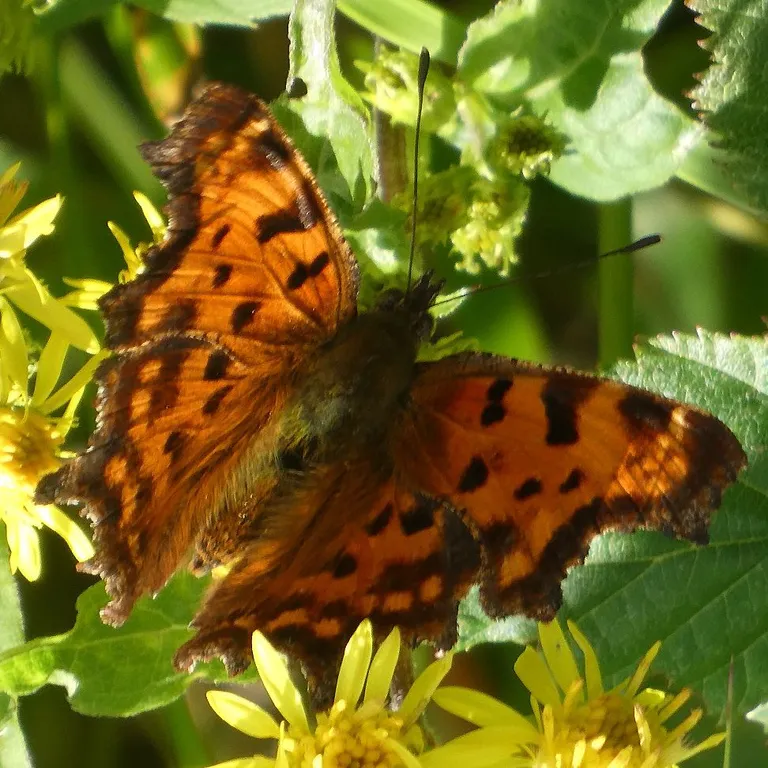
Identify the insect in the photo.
Polygonia c-album
